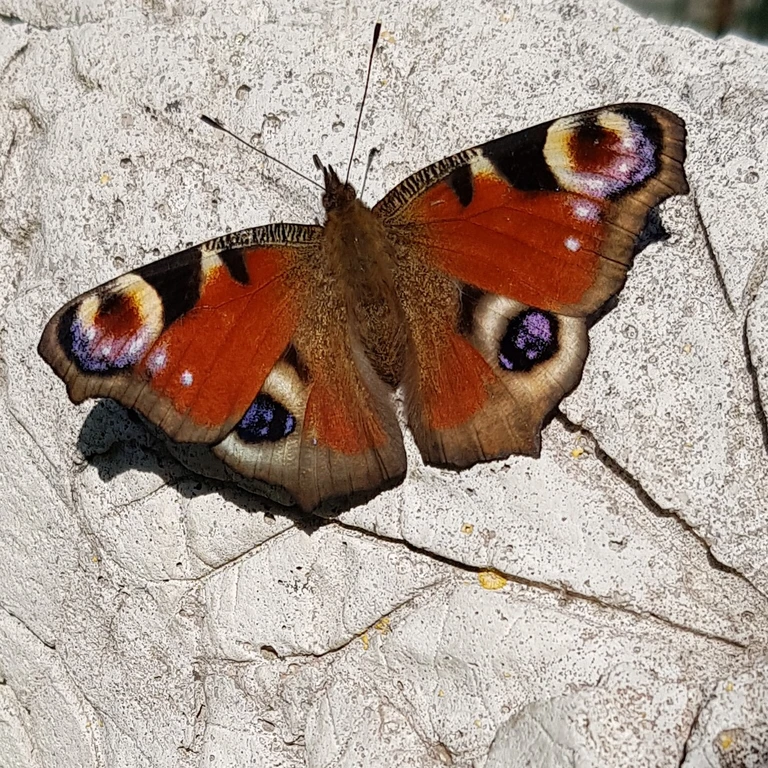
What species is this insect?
Aglais io
